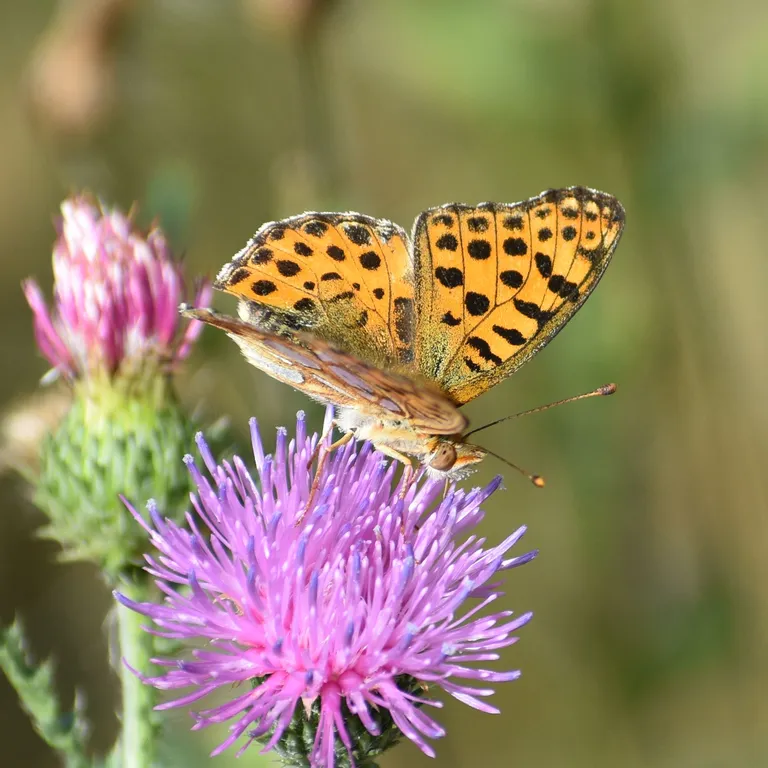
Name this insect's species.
Issoria lathonia
